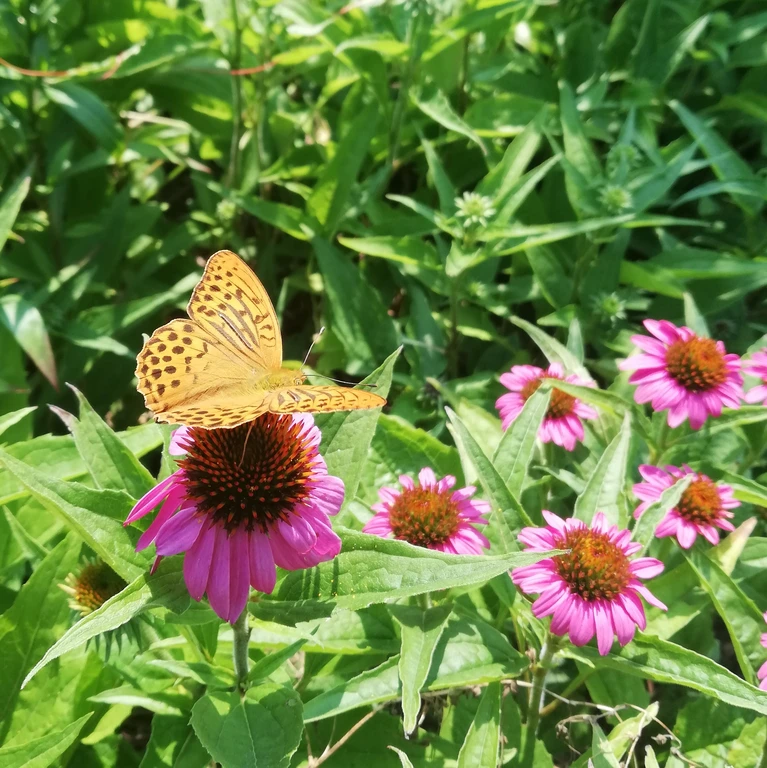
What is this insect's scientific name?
Argynnis paphia
